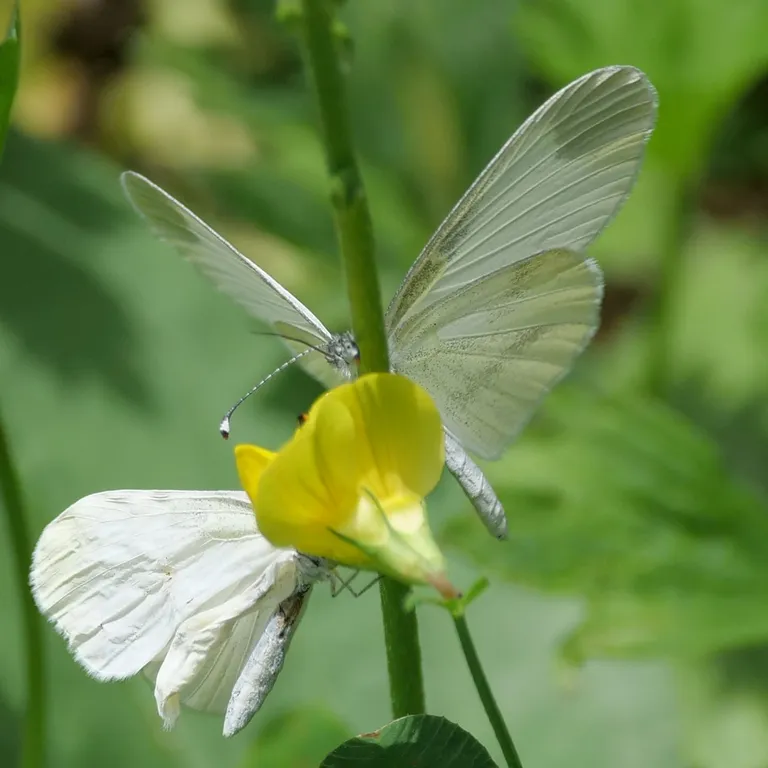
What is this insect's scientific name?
Leptidea sinapis/juvernica
